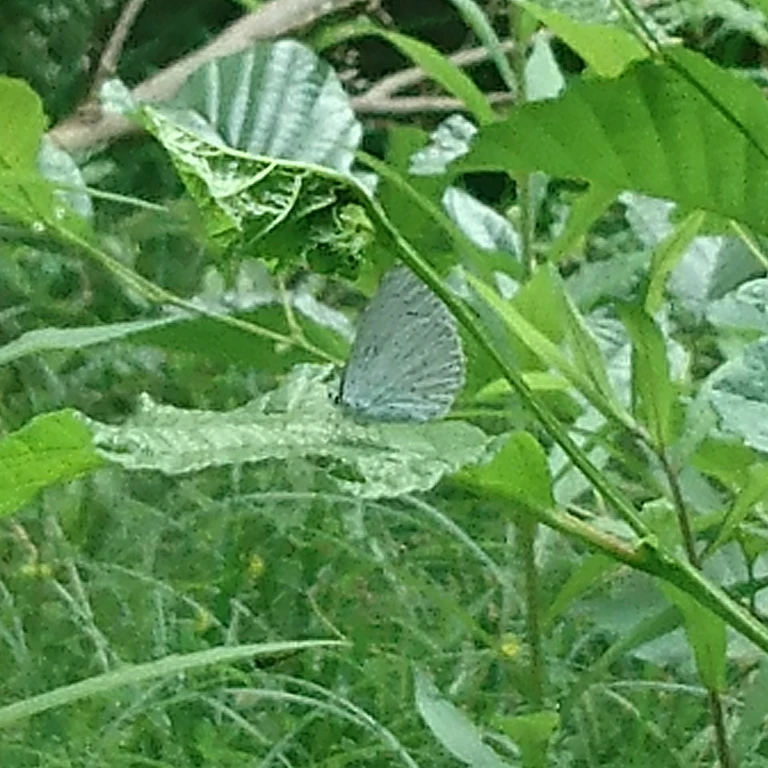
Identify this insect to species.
Celastrina argiolus
